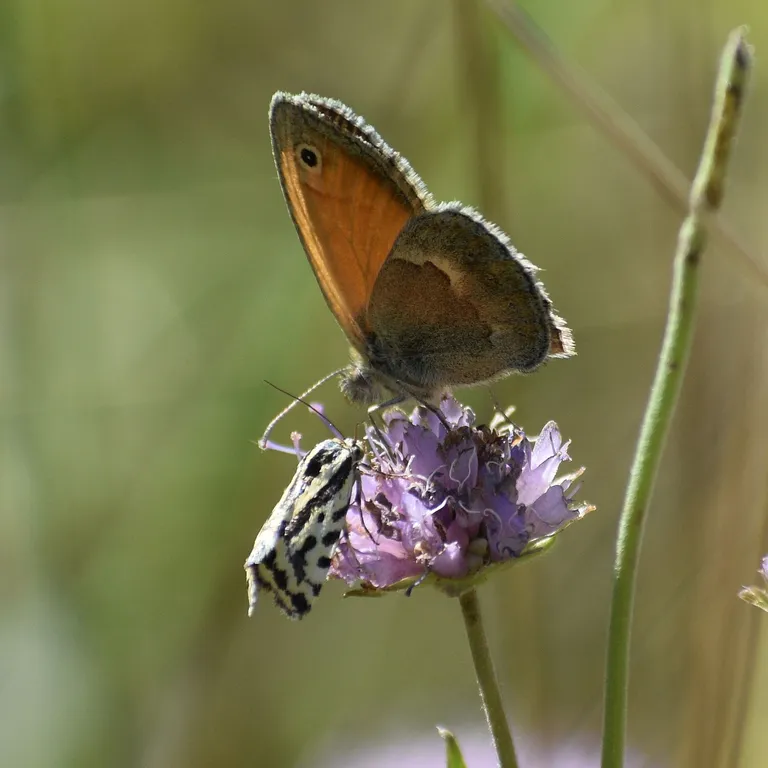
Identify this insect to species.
Coenonympha pamphilus
